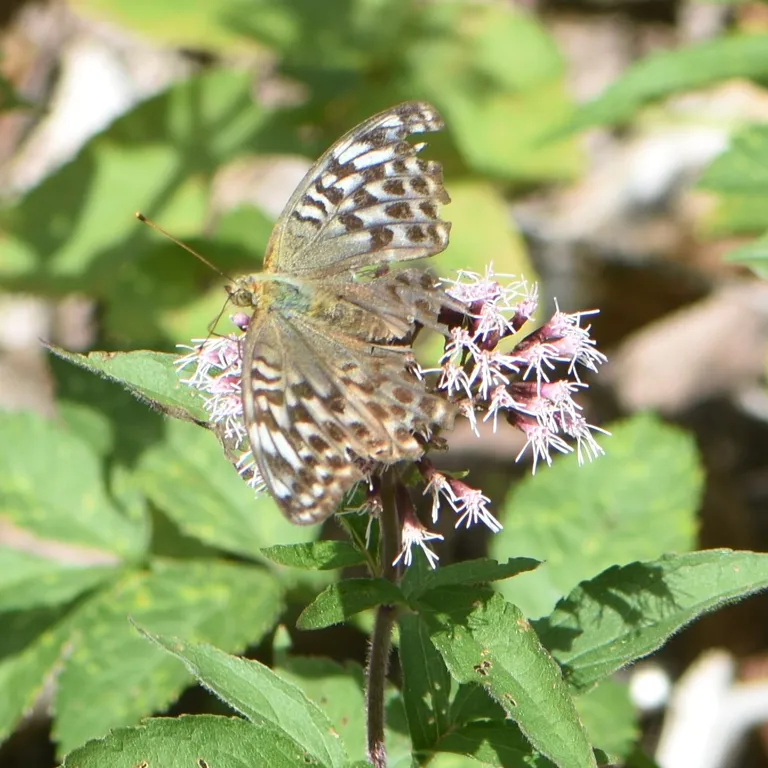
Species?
Argynnis paphia
